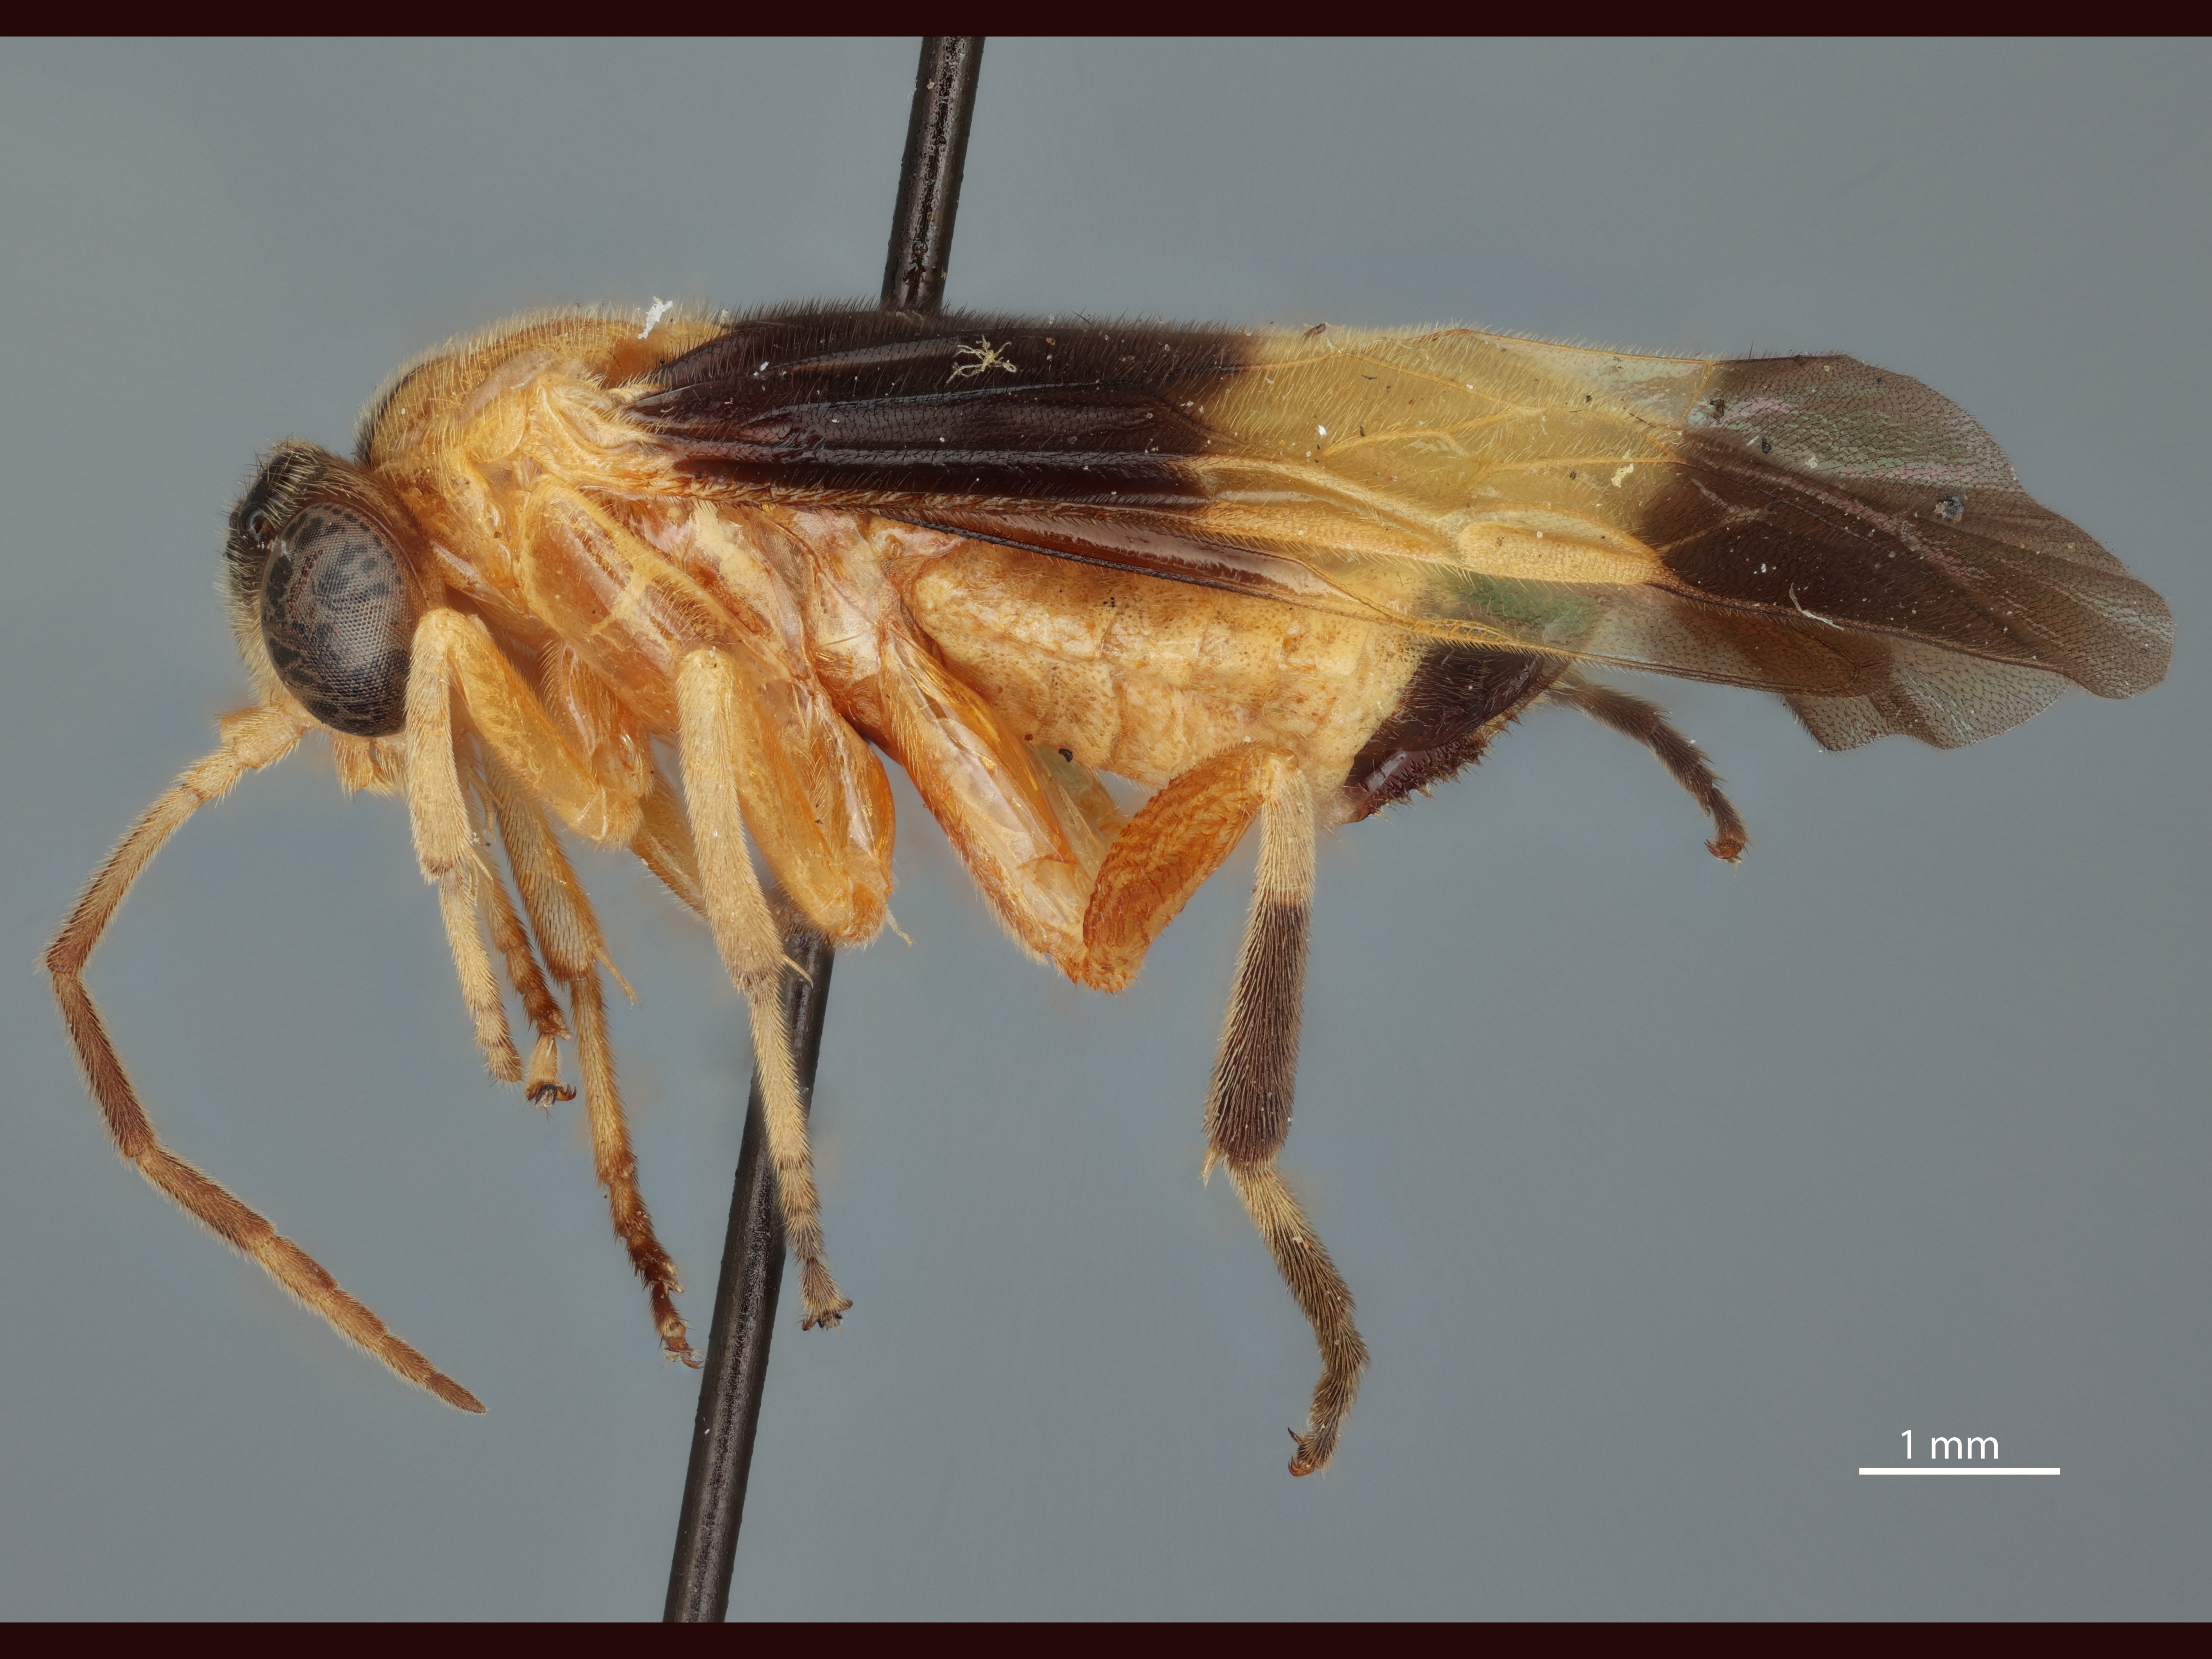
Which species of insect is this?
Waldheimia lucianocapellii
